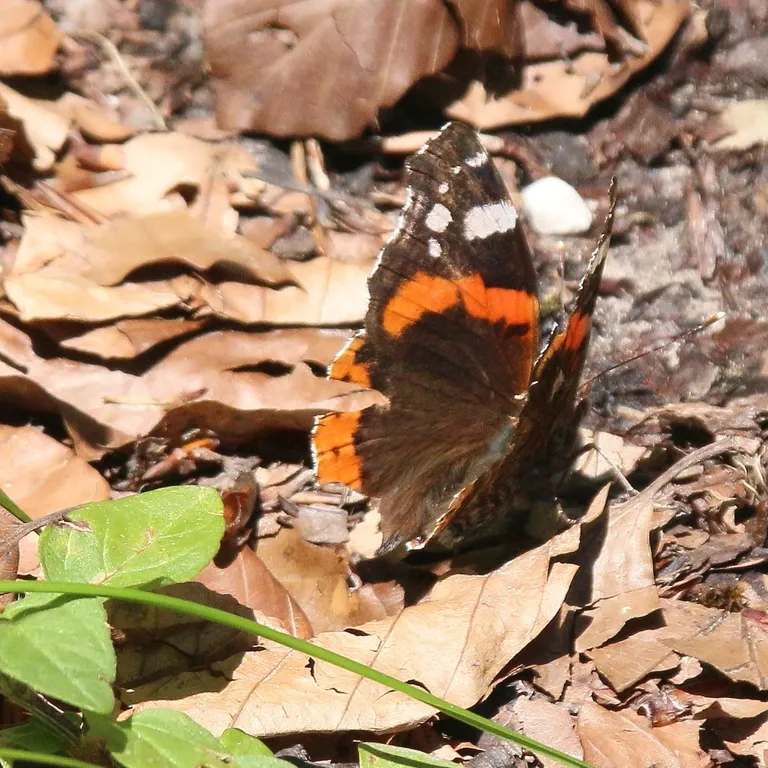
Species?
Vanessa atalanta
